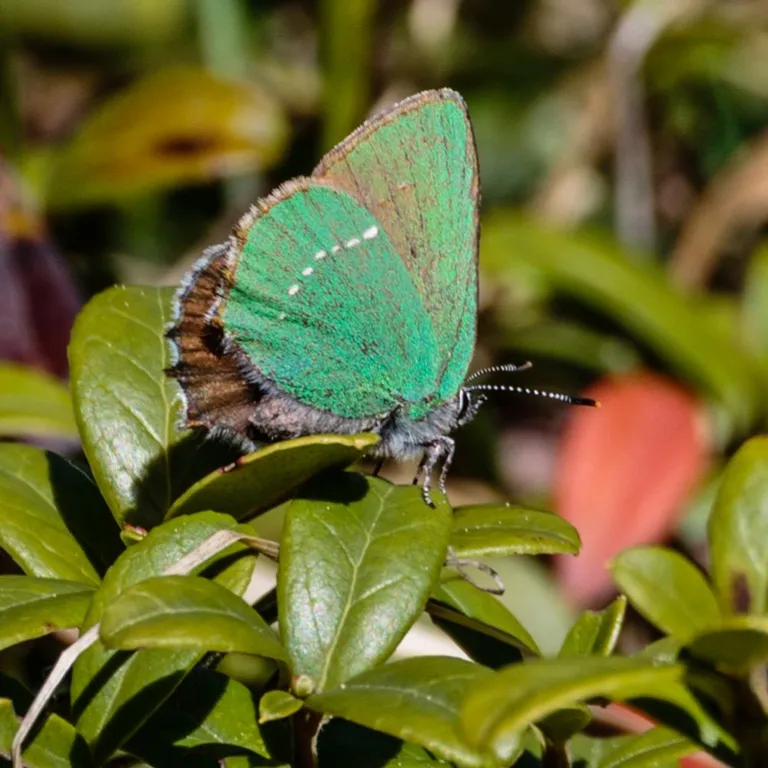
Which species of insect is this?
Callophrys rubi
